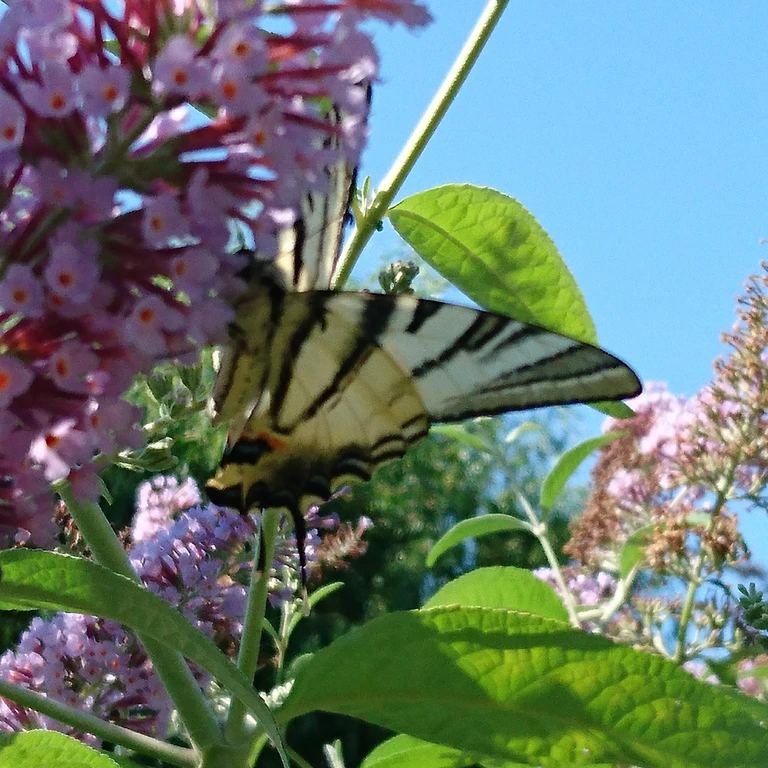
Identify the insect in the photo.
Iphiclides podalirius
